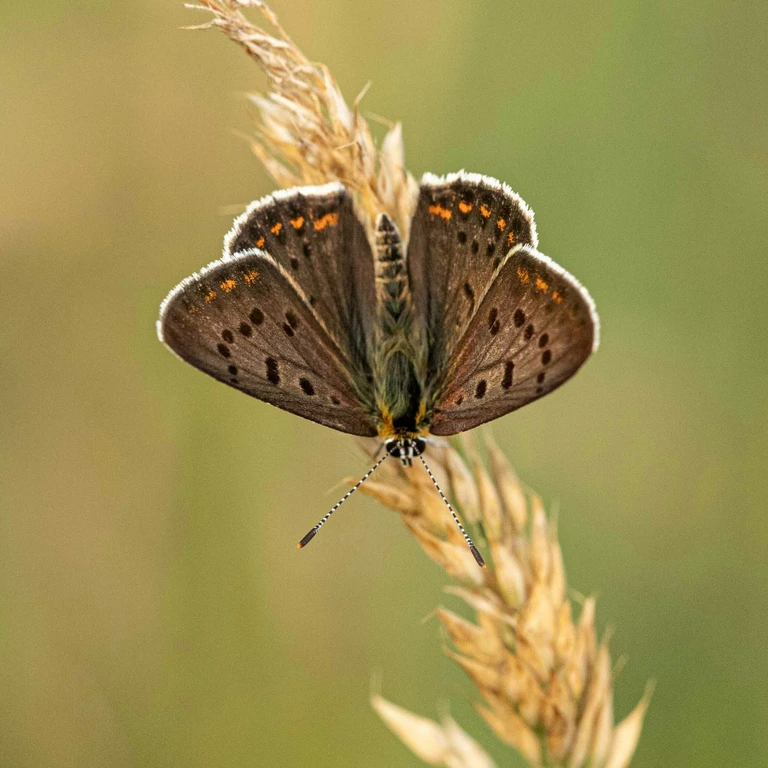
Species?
Lycaena tityrus (also Loweia tityrus)
